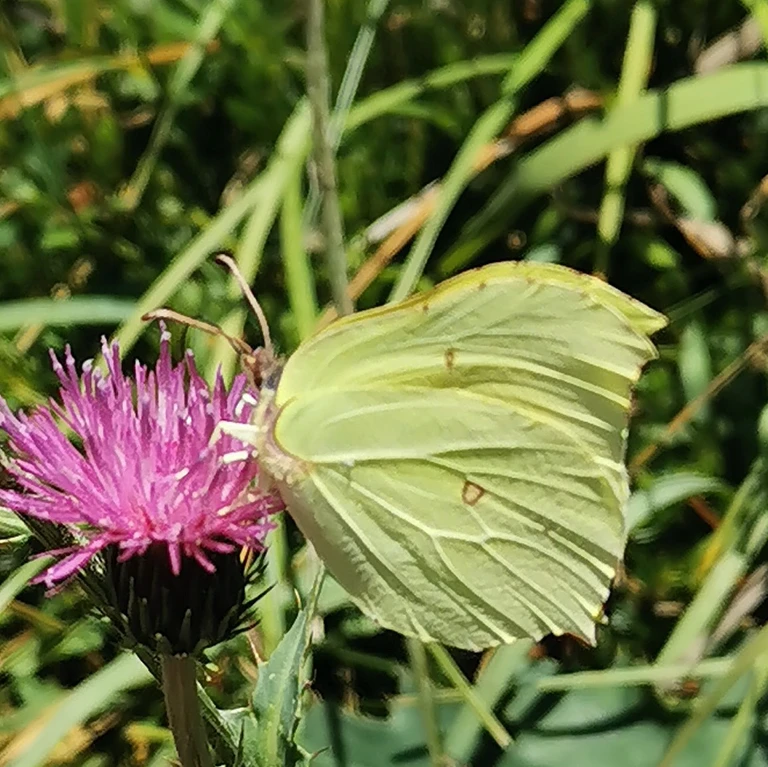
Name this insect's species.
Gonepteryx rhamni
